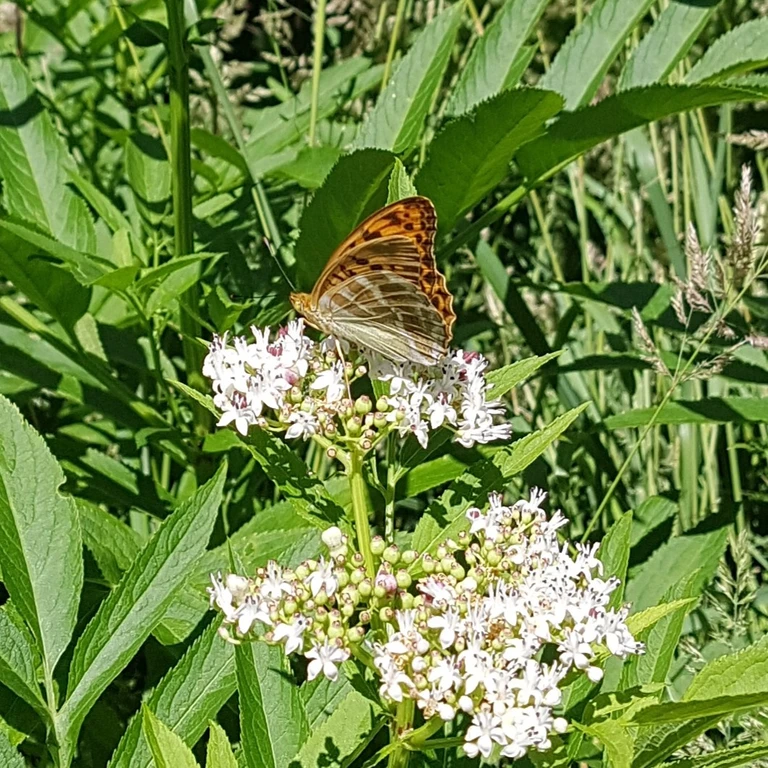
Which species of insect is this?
Argynnis paphia
